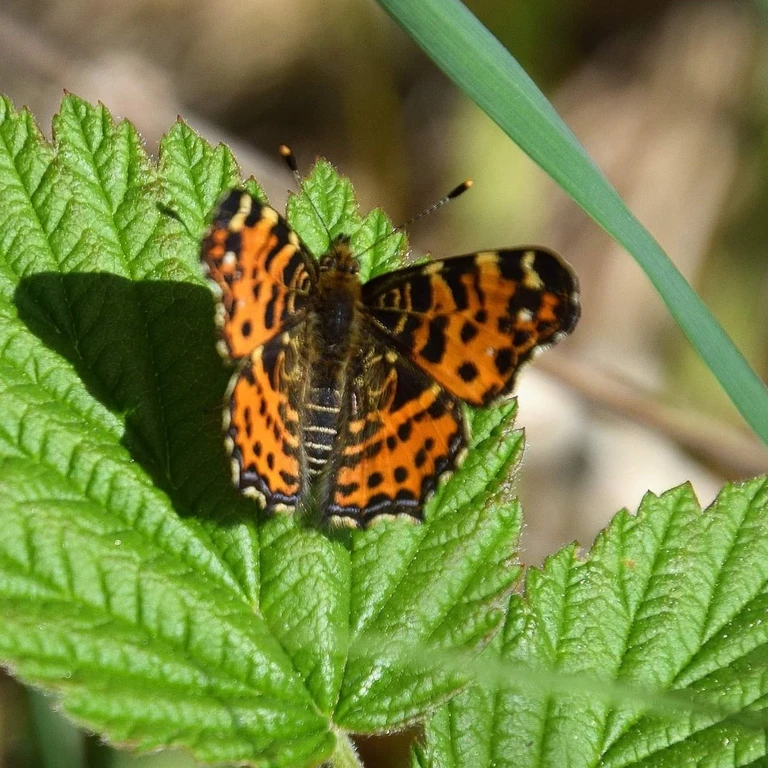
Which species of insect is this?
Araschnia levana
